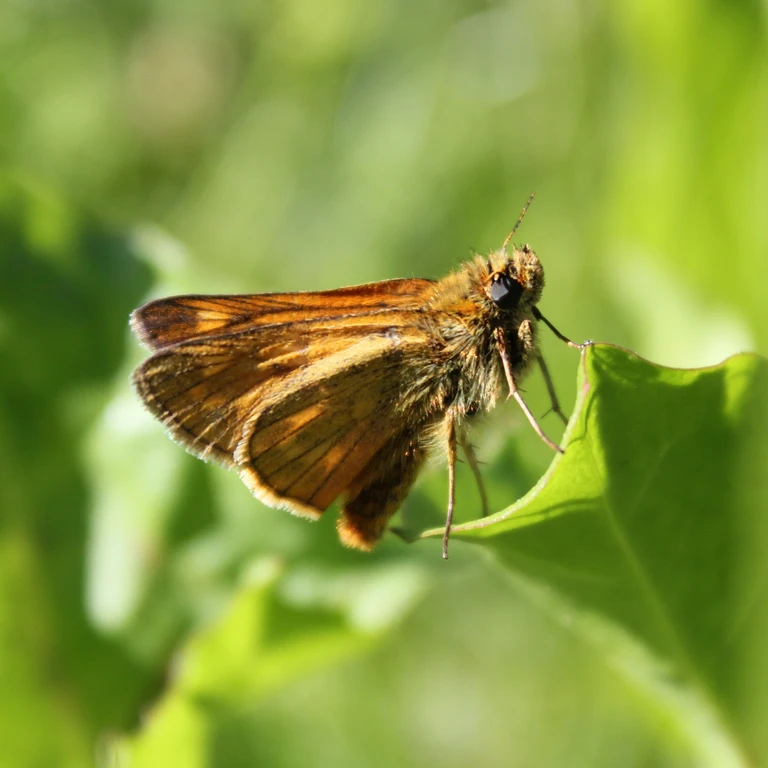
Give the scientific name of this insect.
Ochlodes sylvanus (also Ochlodes venata)
